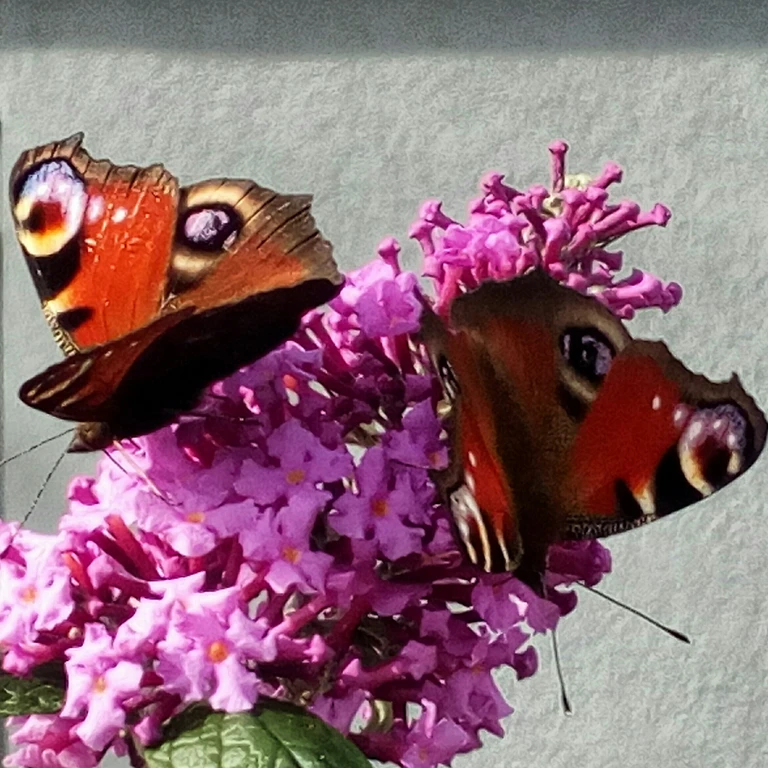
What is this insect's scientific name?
Aglais io
